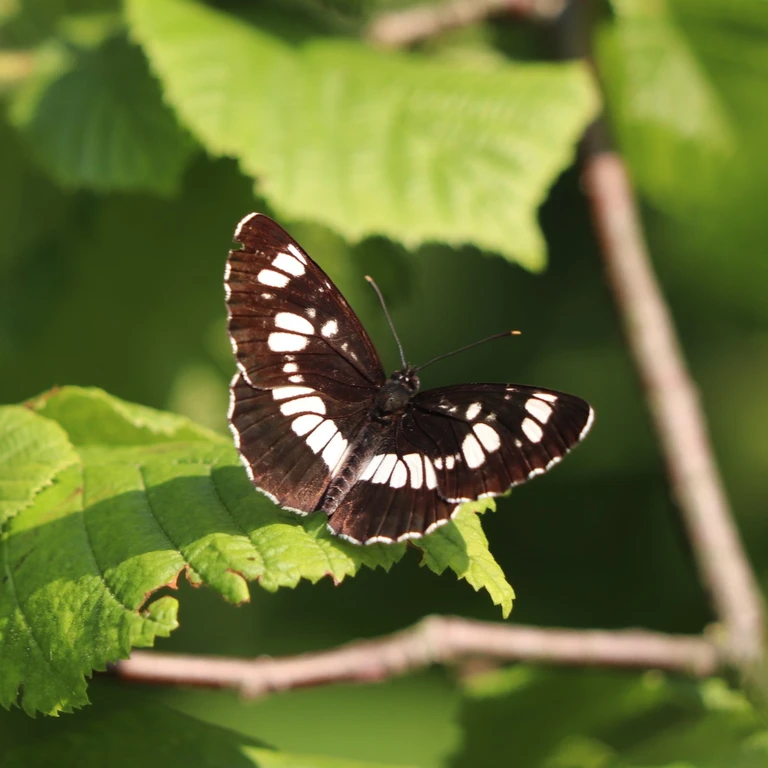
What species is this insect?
Neptis rivularis
